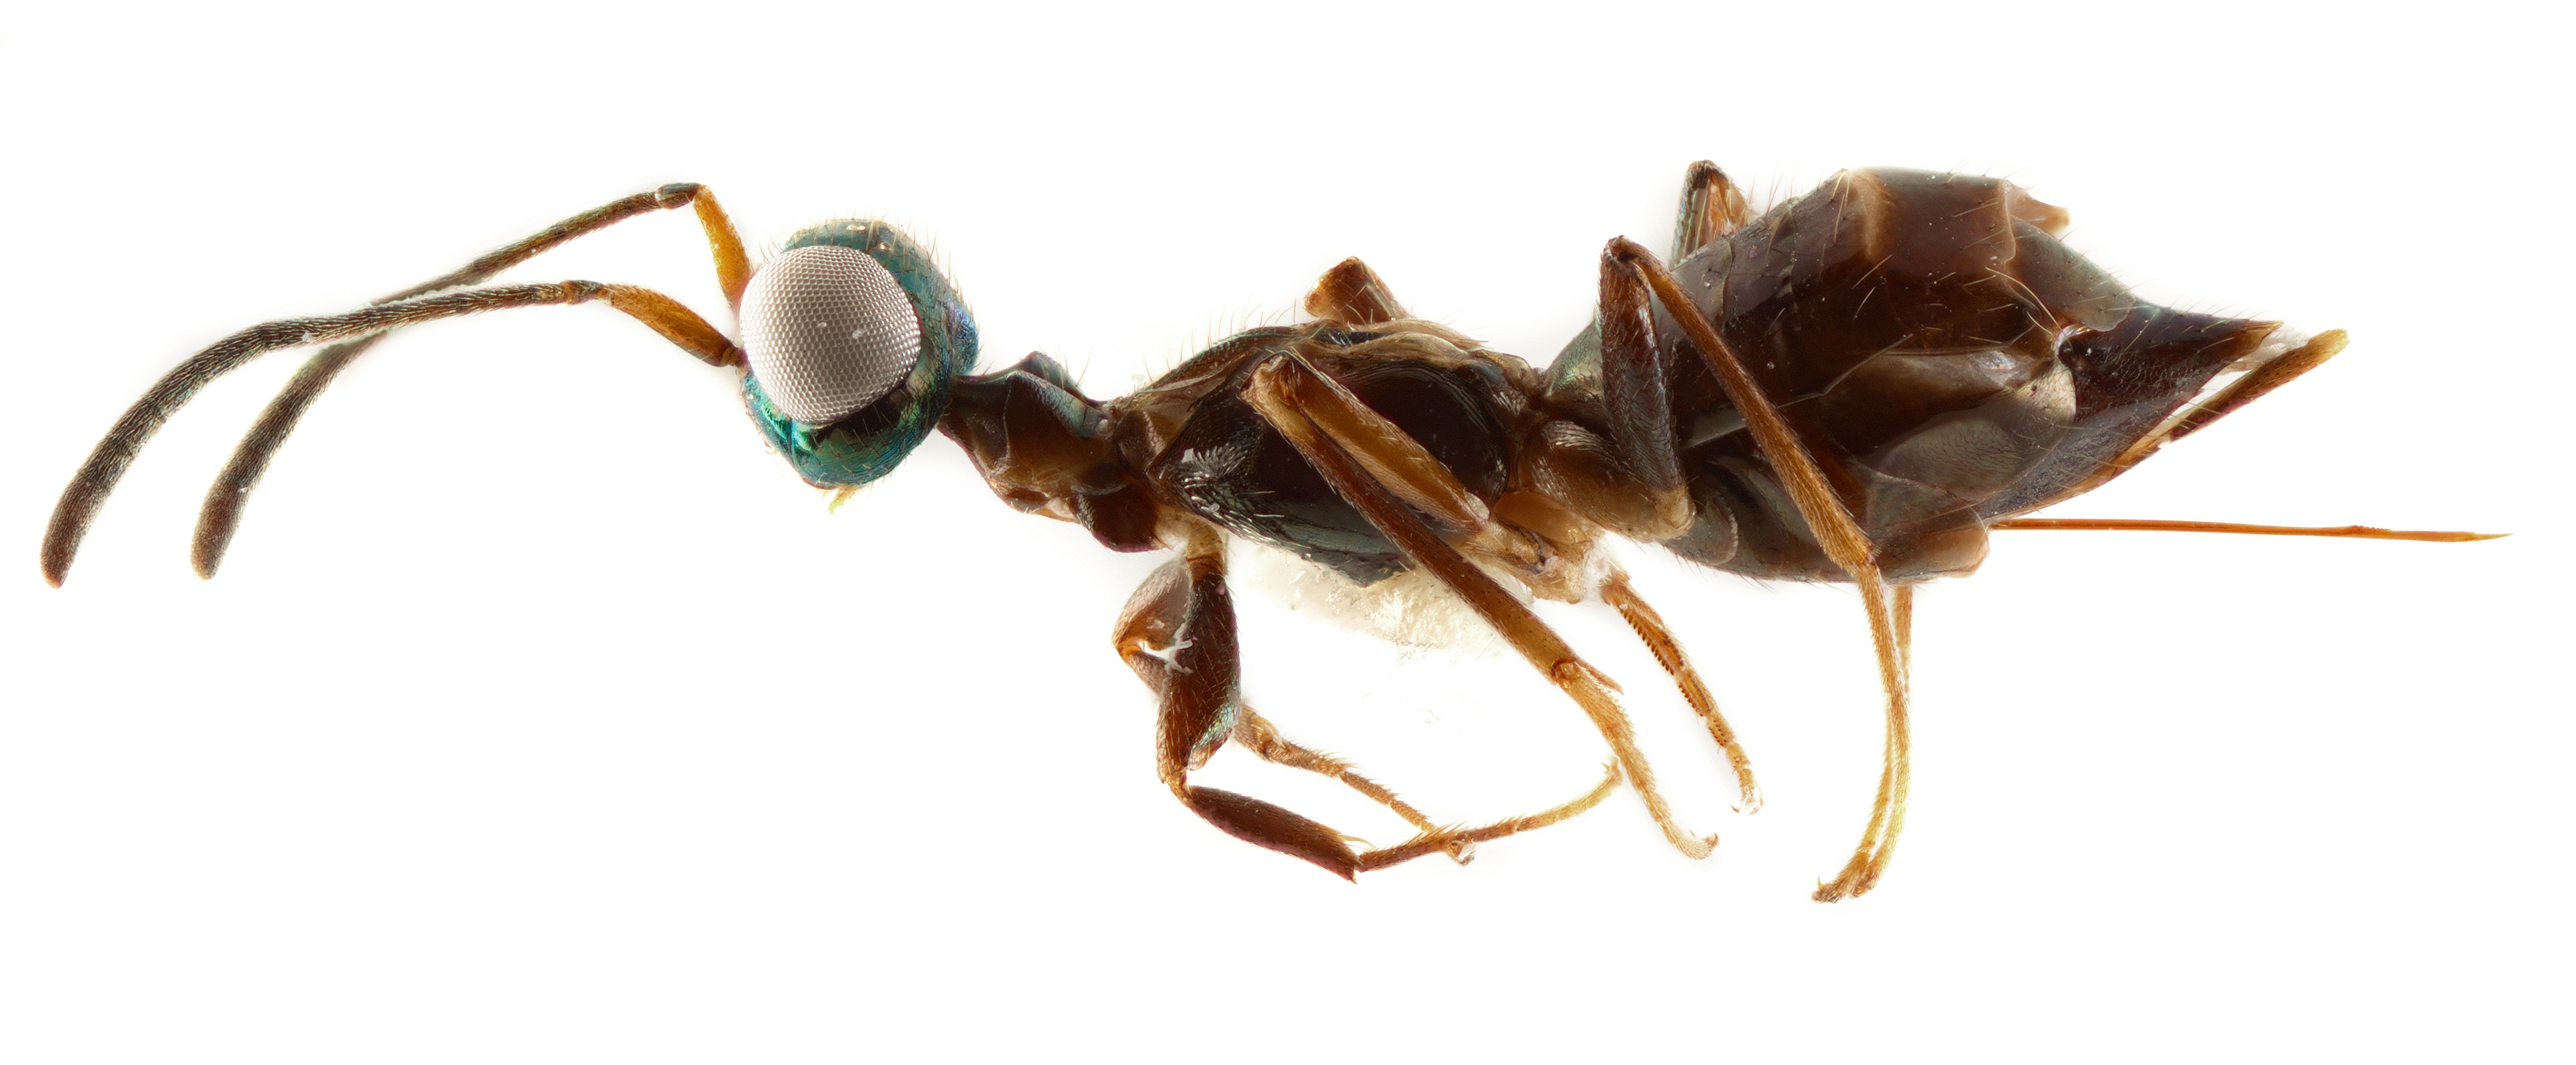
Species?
Ooderella smithii
